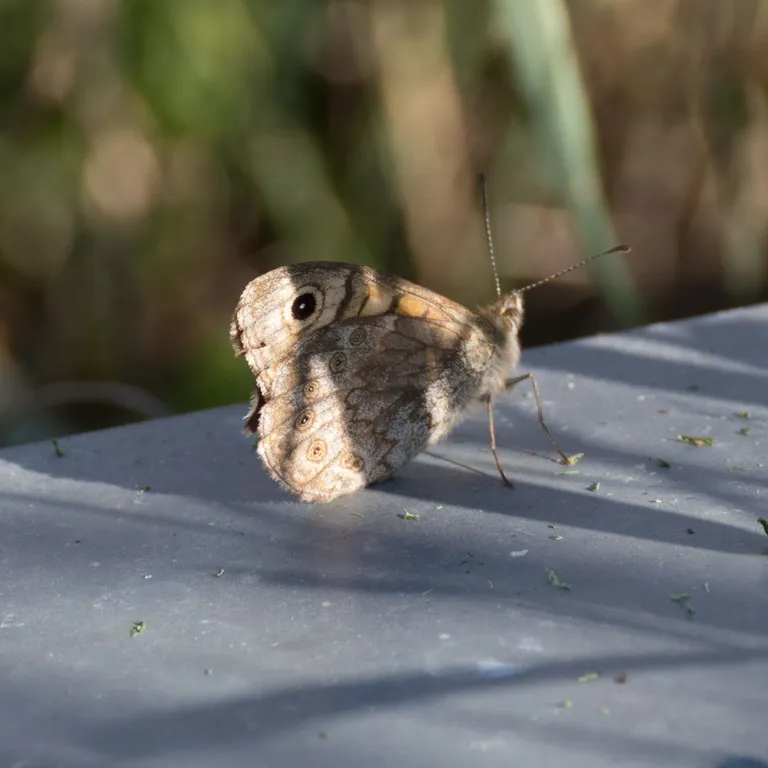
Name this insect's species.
Lasiommata megera (also Pararge megera)
